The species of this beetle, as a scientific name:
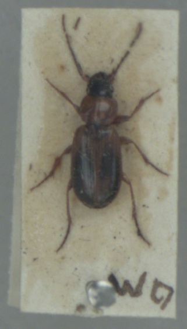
Badister bullatus
